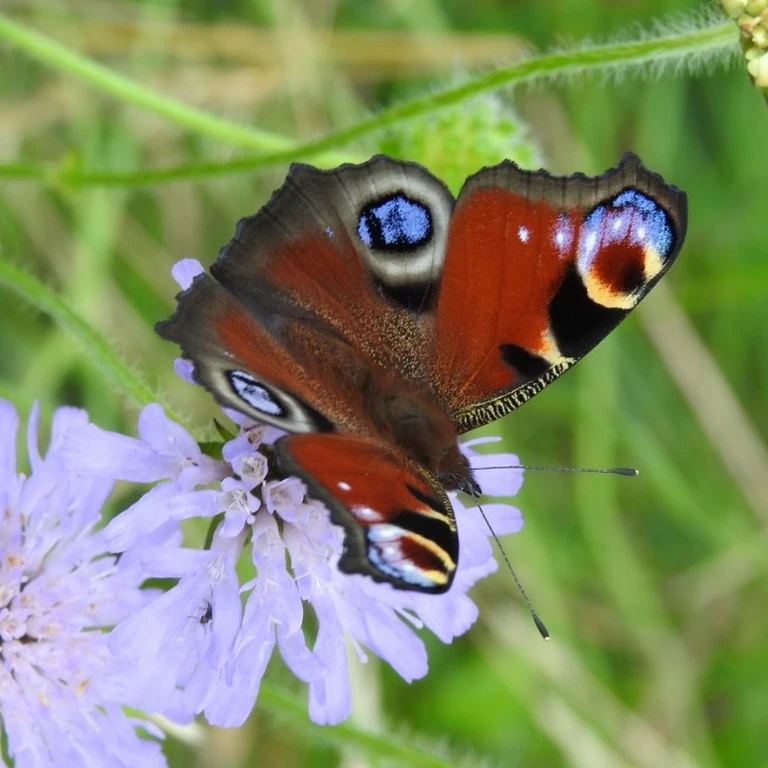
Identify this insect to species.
Aglais io
